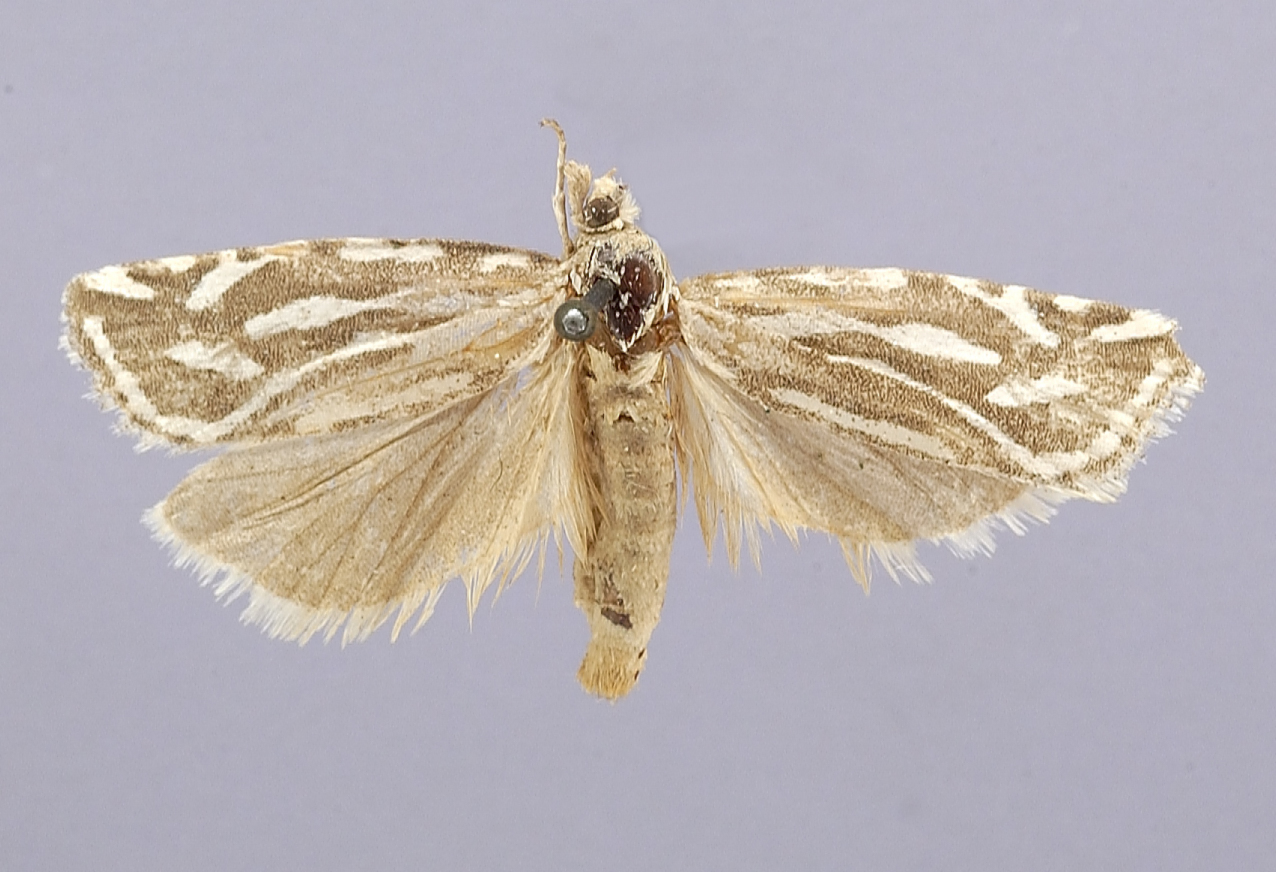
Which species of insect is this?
Eucosma optimana
